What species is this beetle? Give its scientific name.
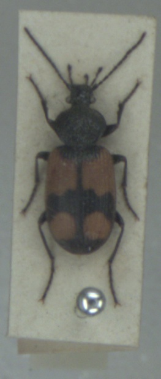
Panagaeus cruxmajor
